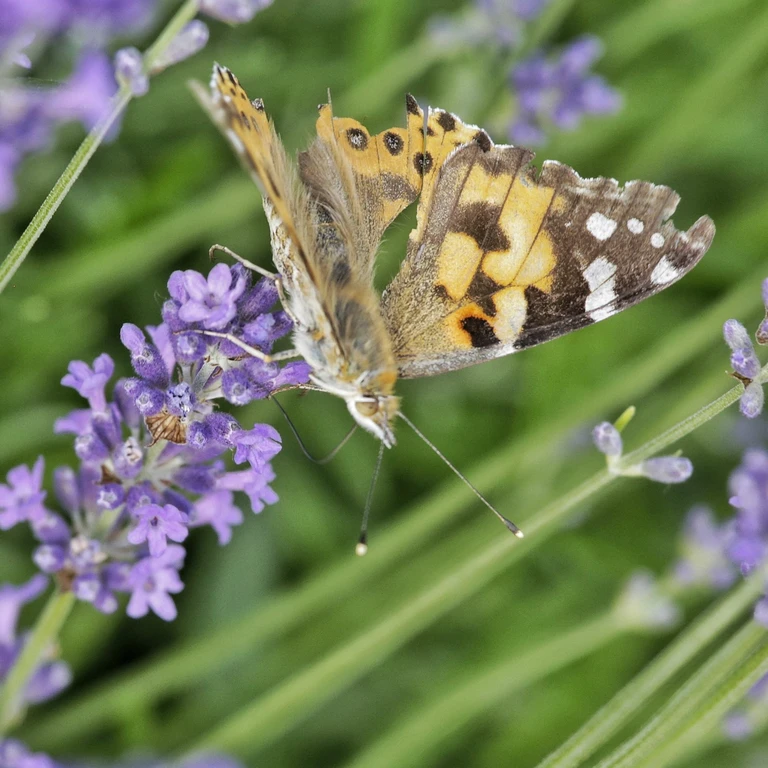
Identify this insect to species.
Vanessa cardui
